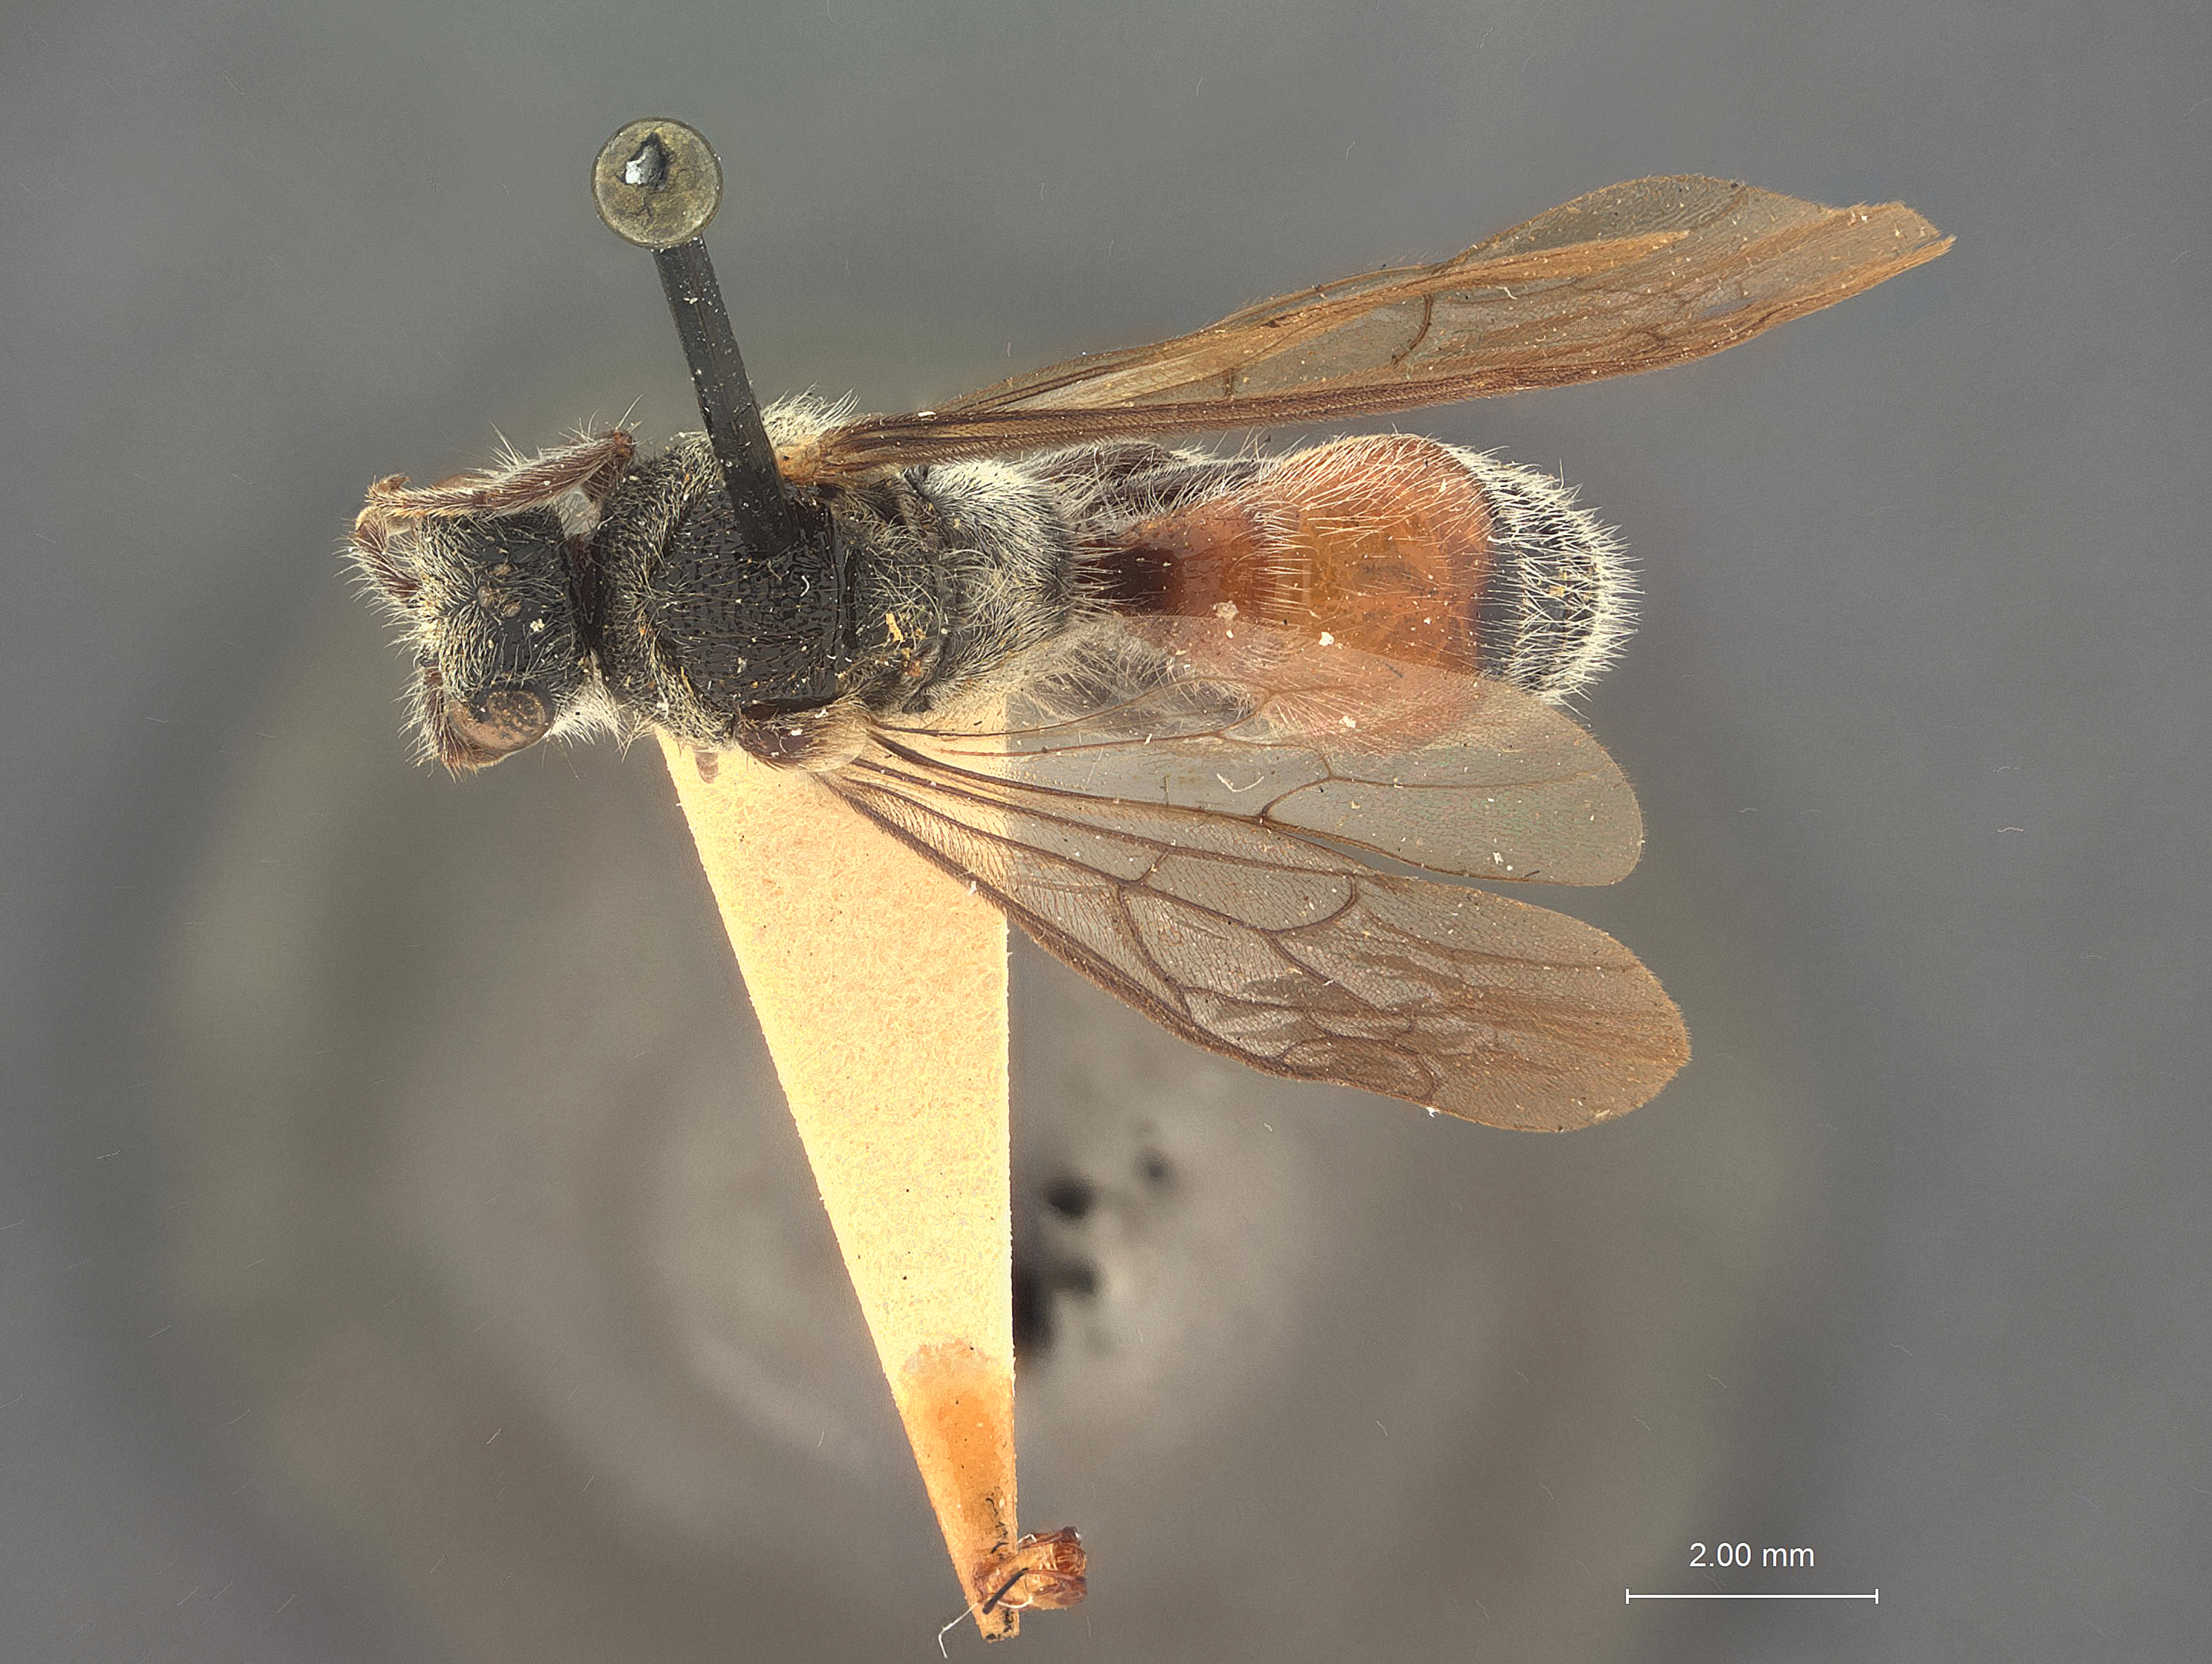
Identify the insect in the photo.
Smicromyrme lavinia
